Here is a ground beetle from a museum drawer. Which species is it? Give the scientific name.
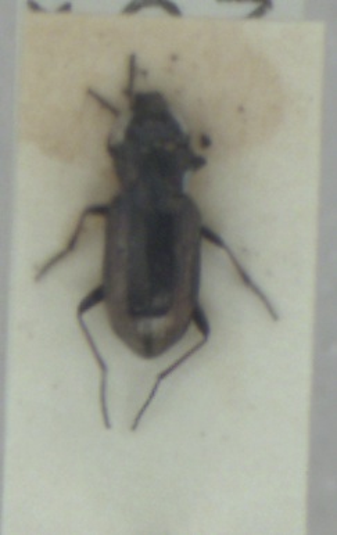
Notiophilus biguttatus
